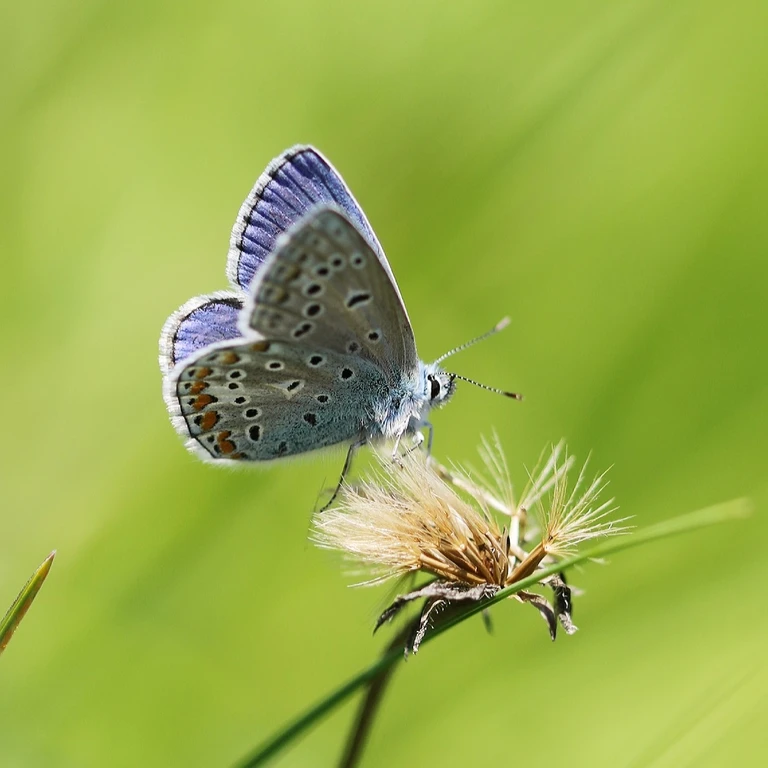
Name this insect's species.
Polyommatus icarus
